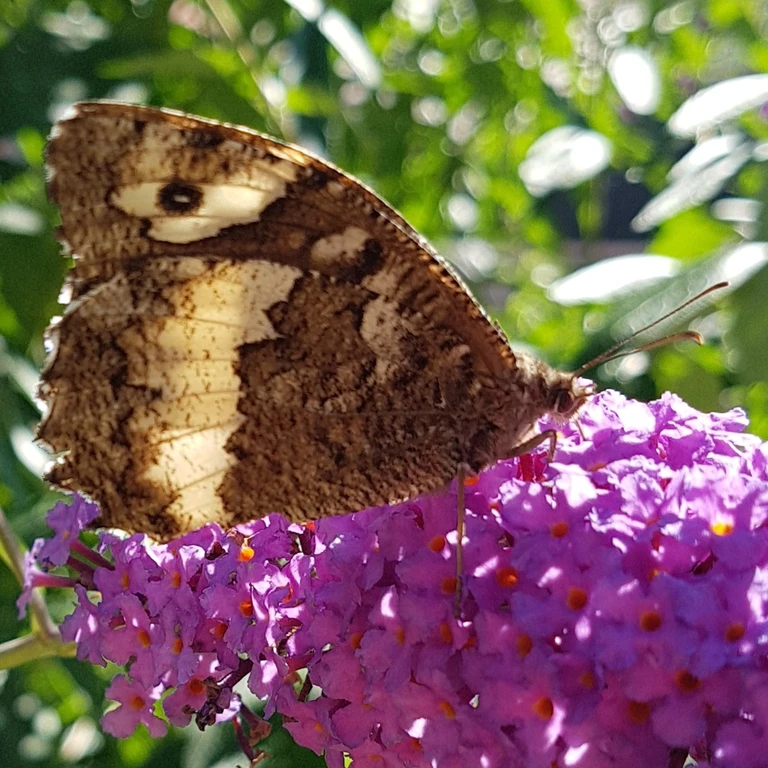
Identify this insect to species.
Brintesia circe
